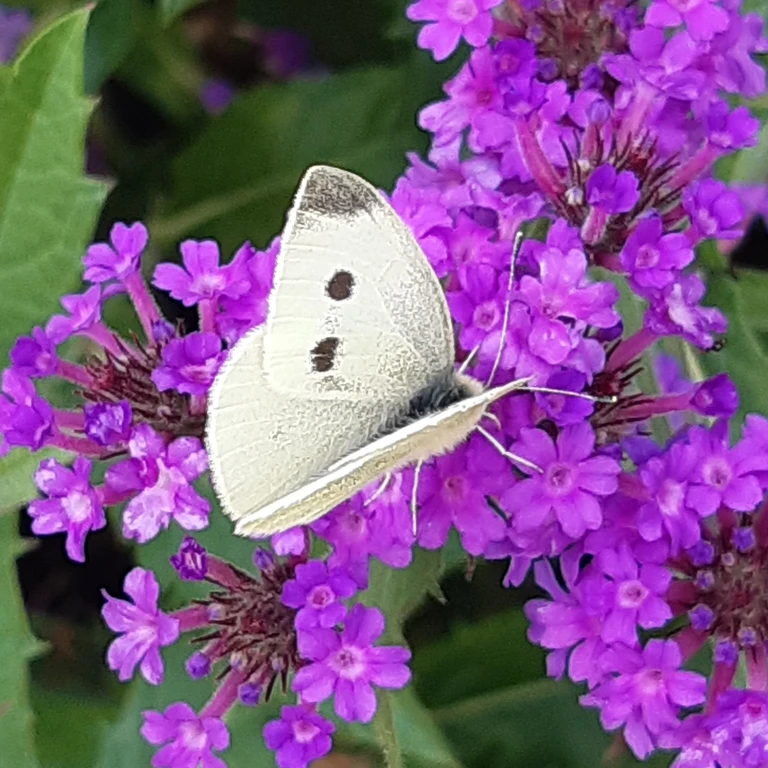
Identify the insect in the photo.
Pieris rapae
